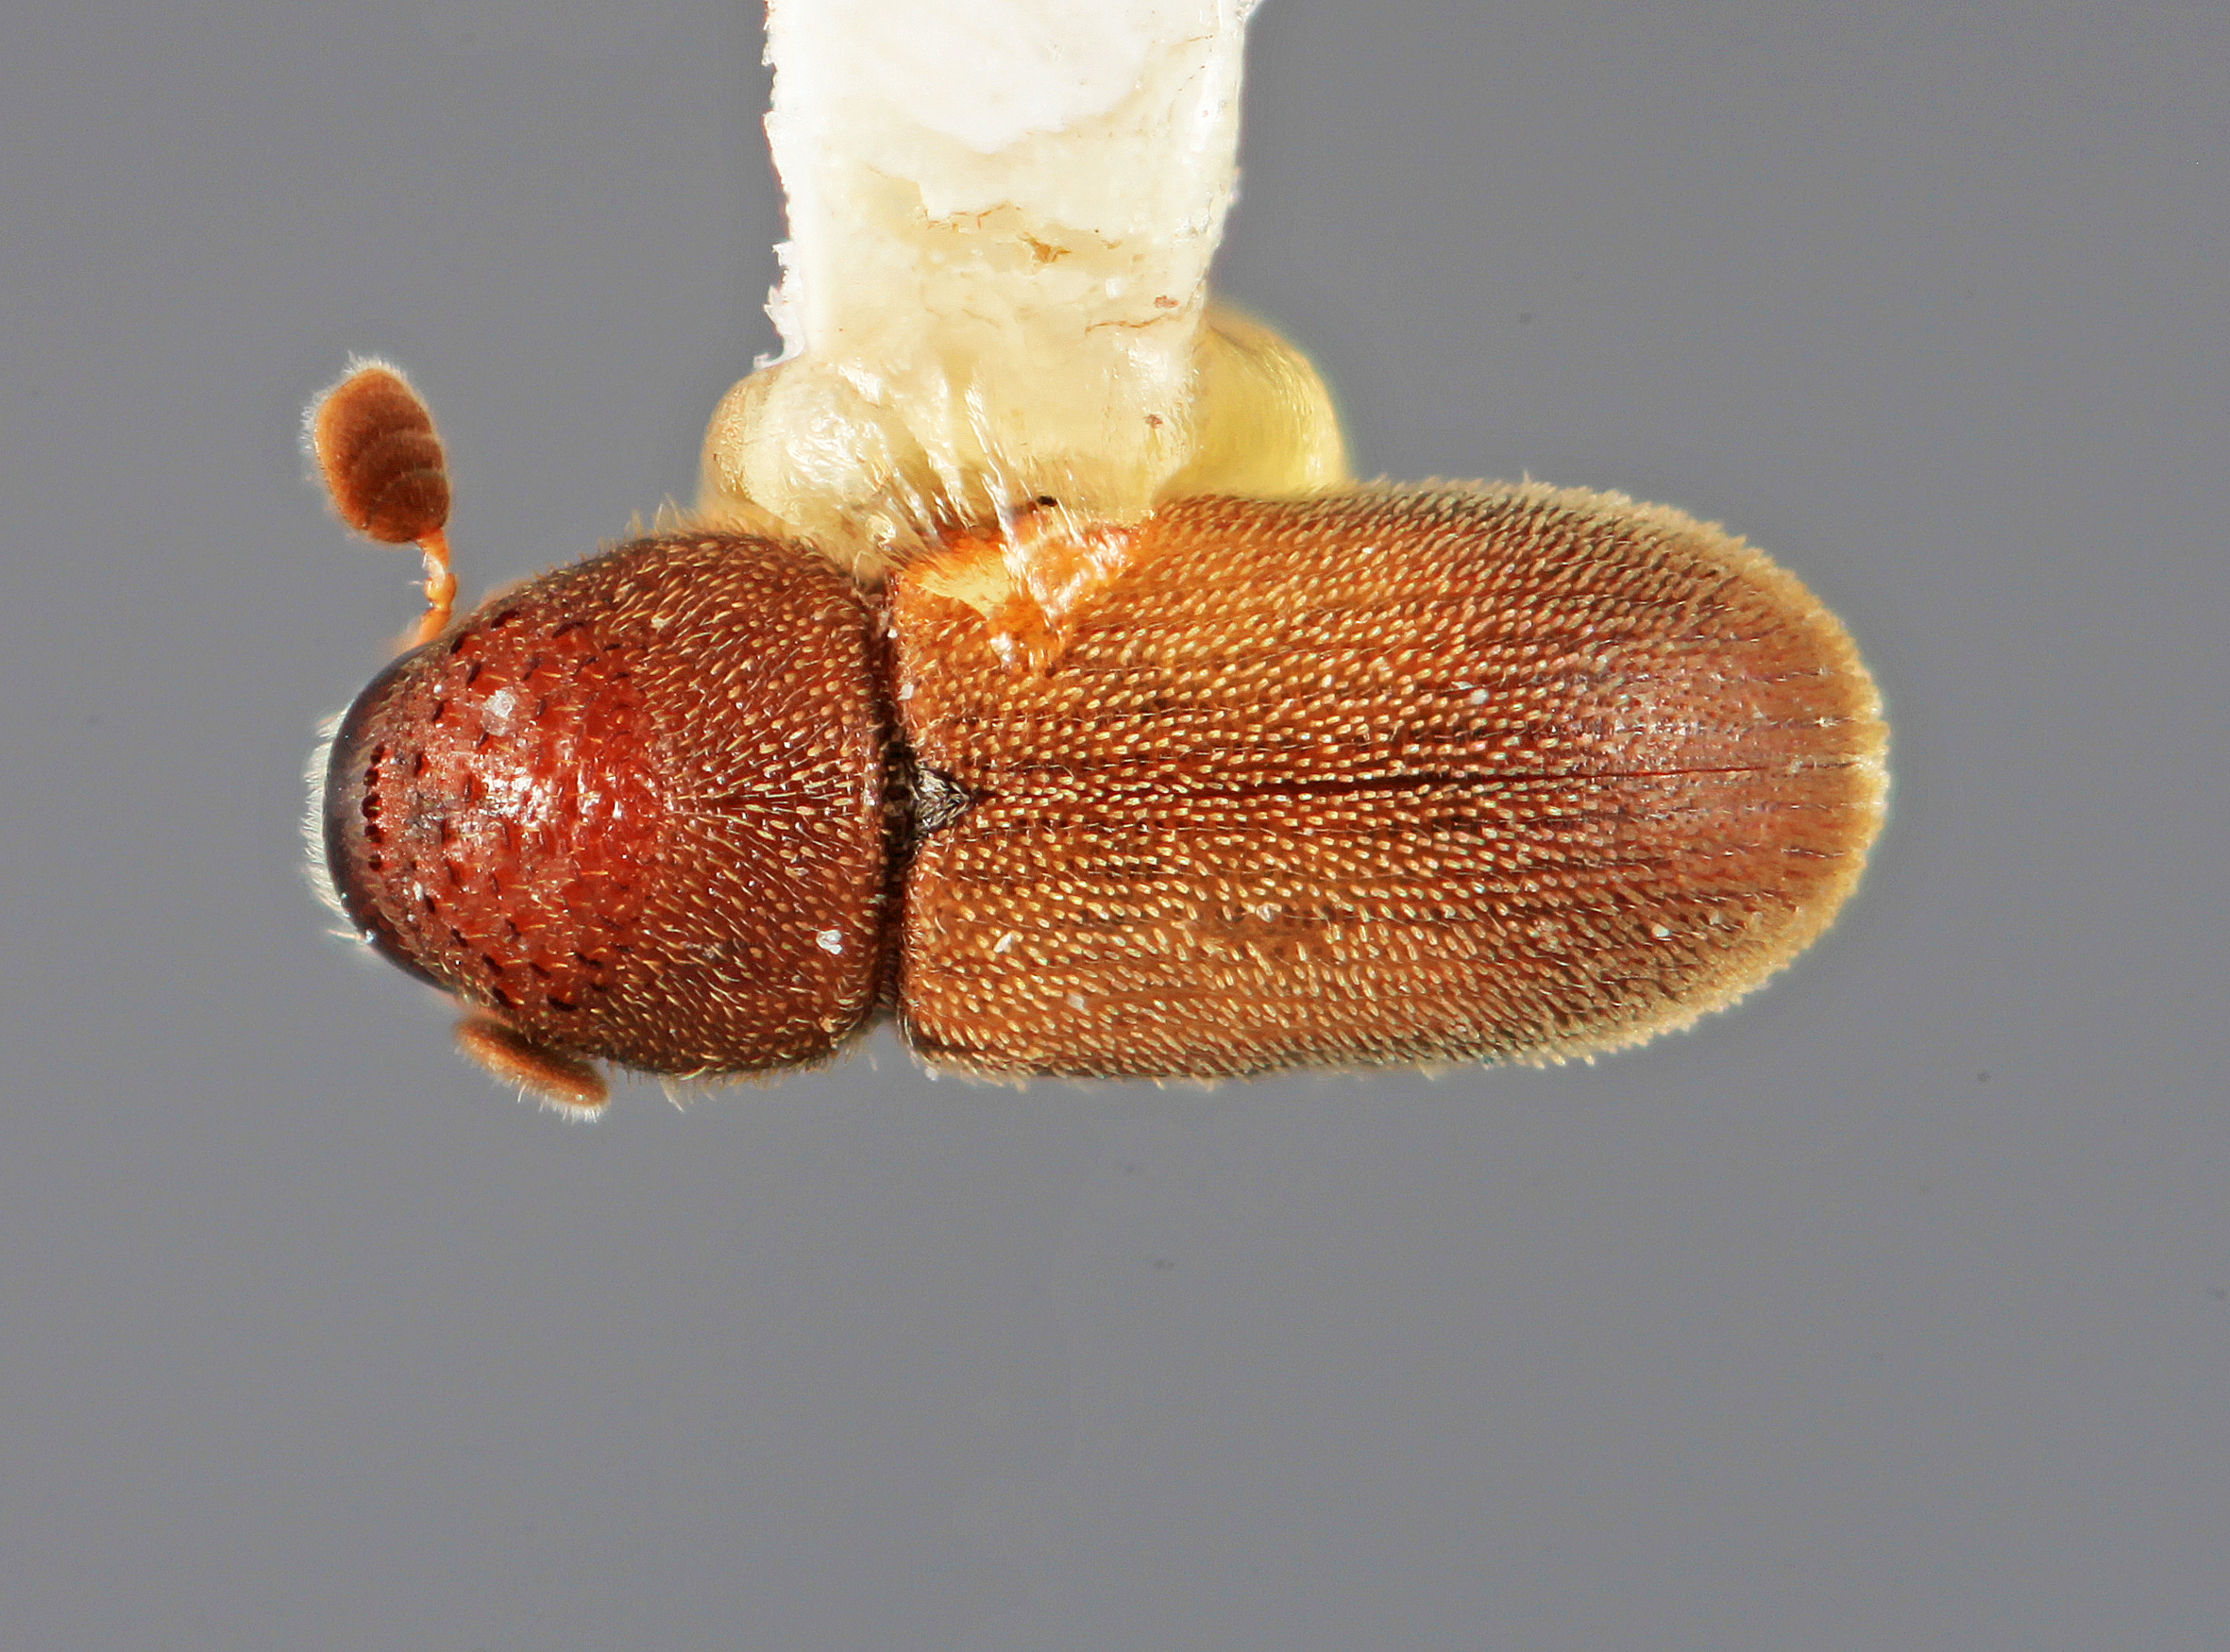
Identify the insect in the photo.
Stegomerus vulgaris
